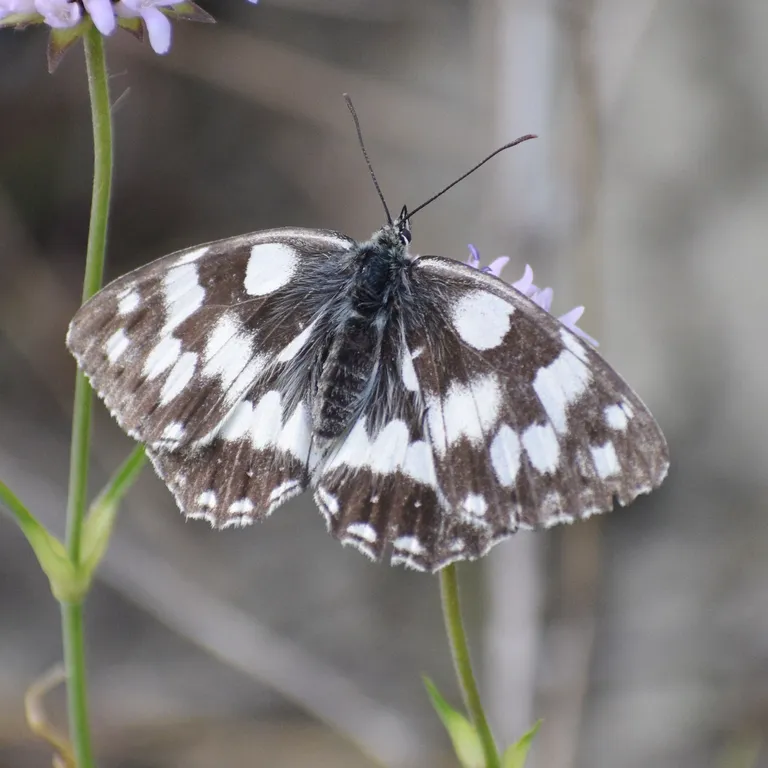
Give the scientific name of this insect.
Melanargia galathea
